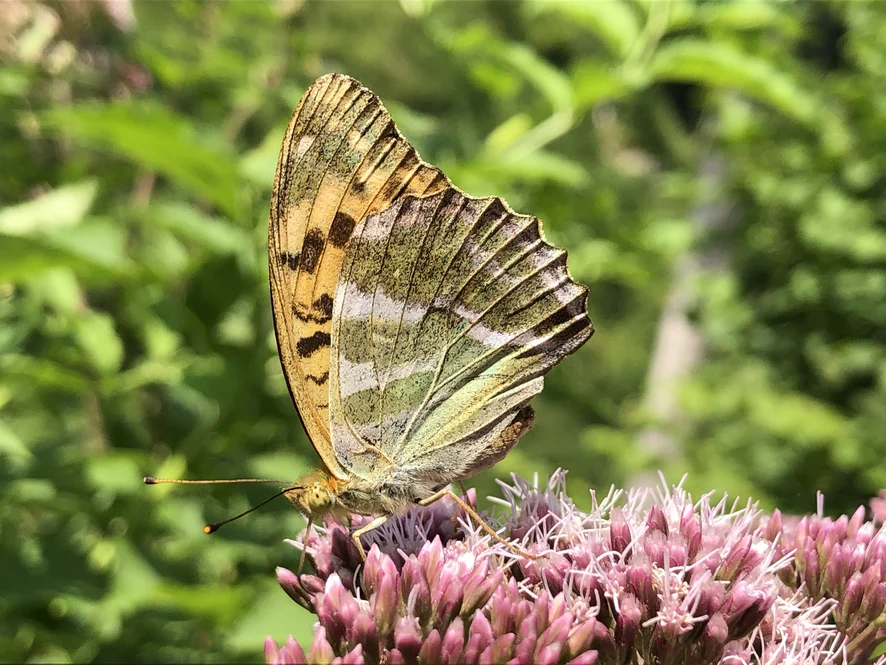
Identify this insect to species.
Argynnis paphia
